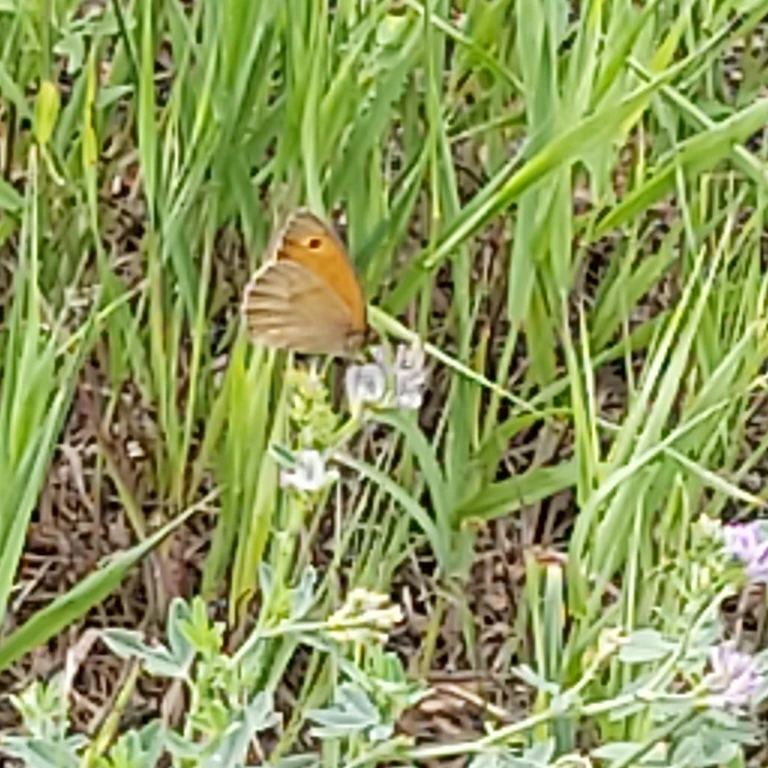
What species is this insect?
Maniola jurtina
